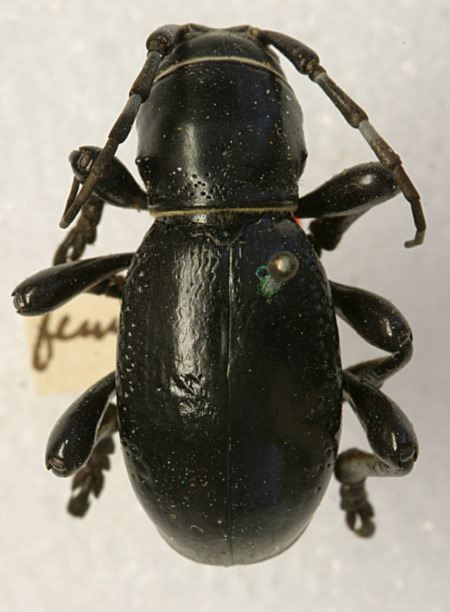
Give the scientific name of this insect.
Moneilema armatum (also Moneilema femoralis)
